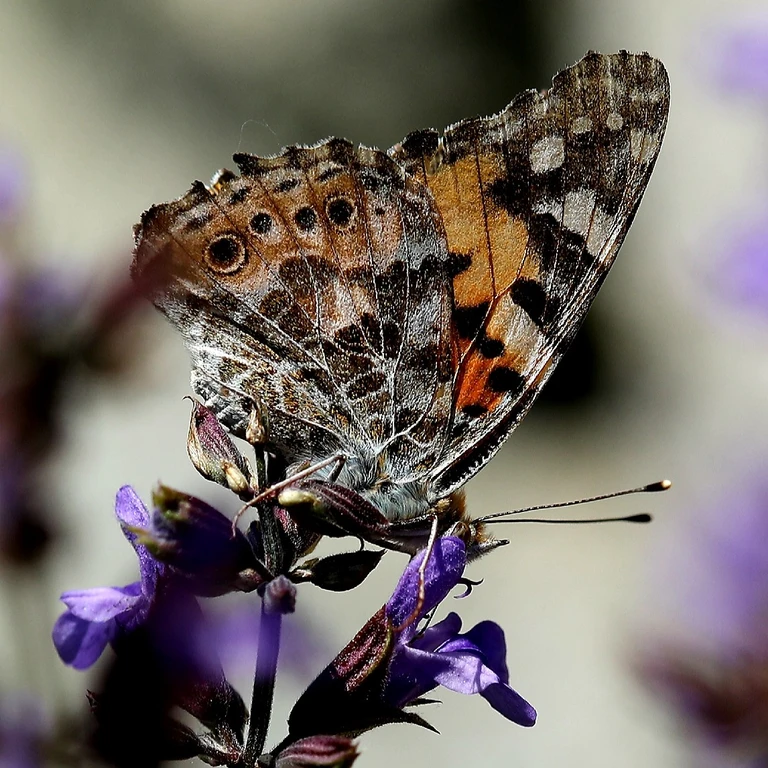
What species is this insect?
Vanessa cardui
